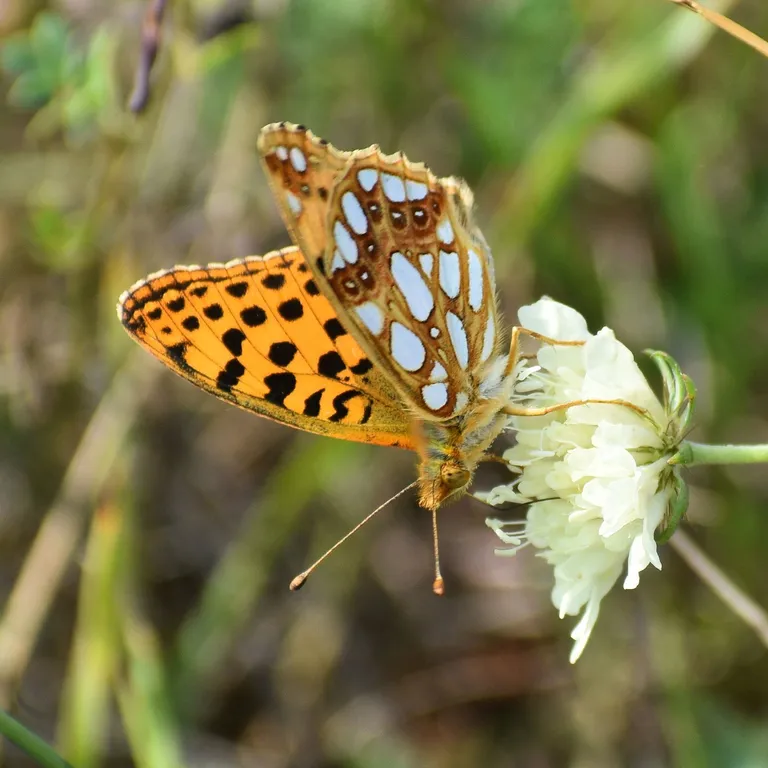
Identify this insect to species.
Issoria lathonia
